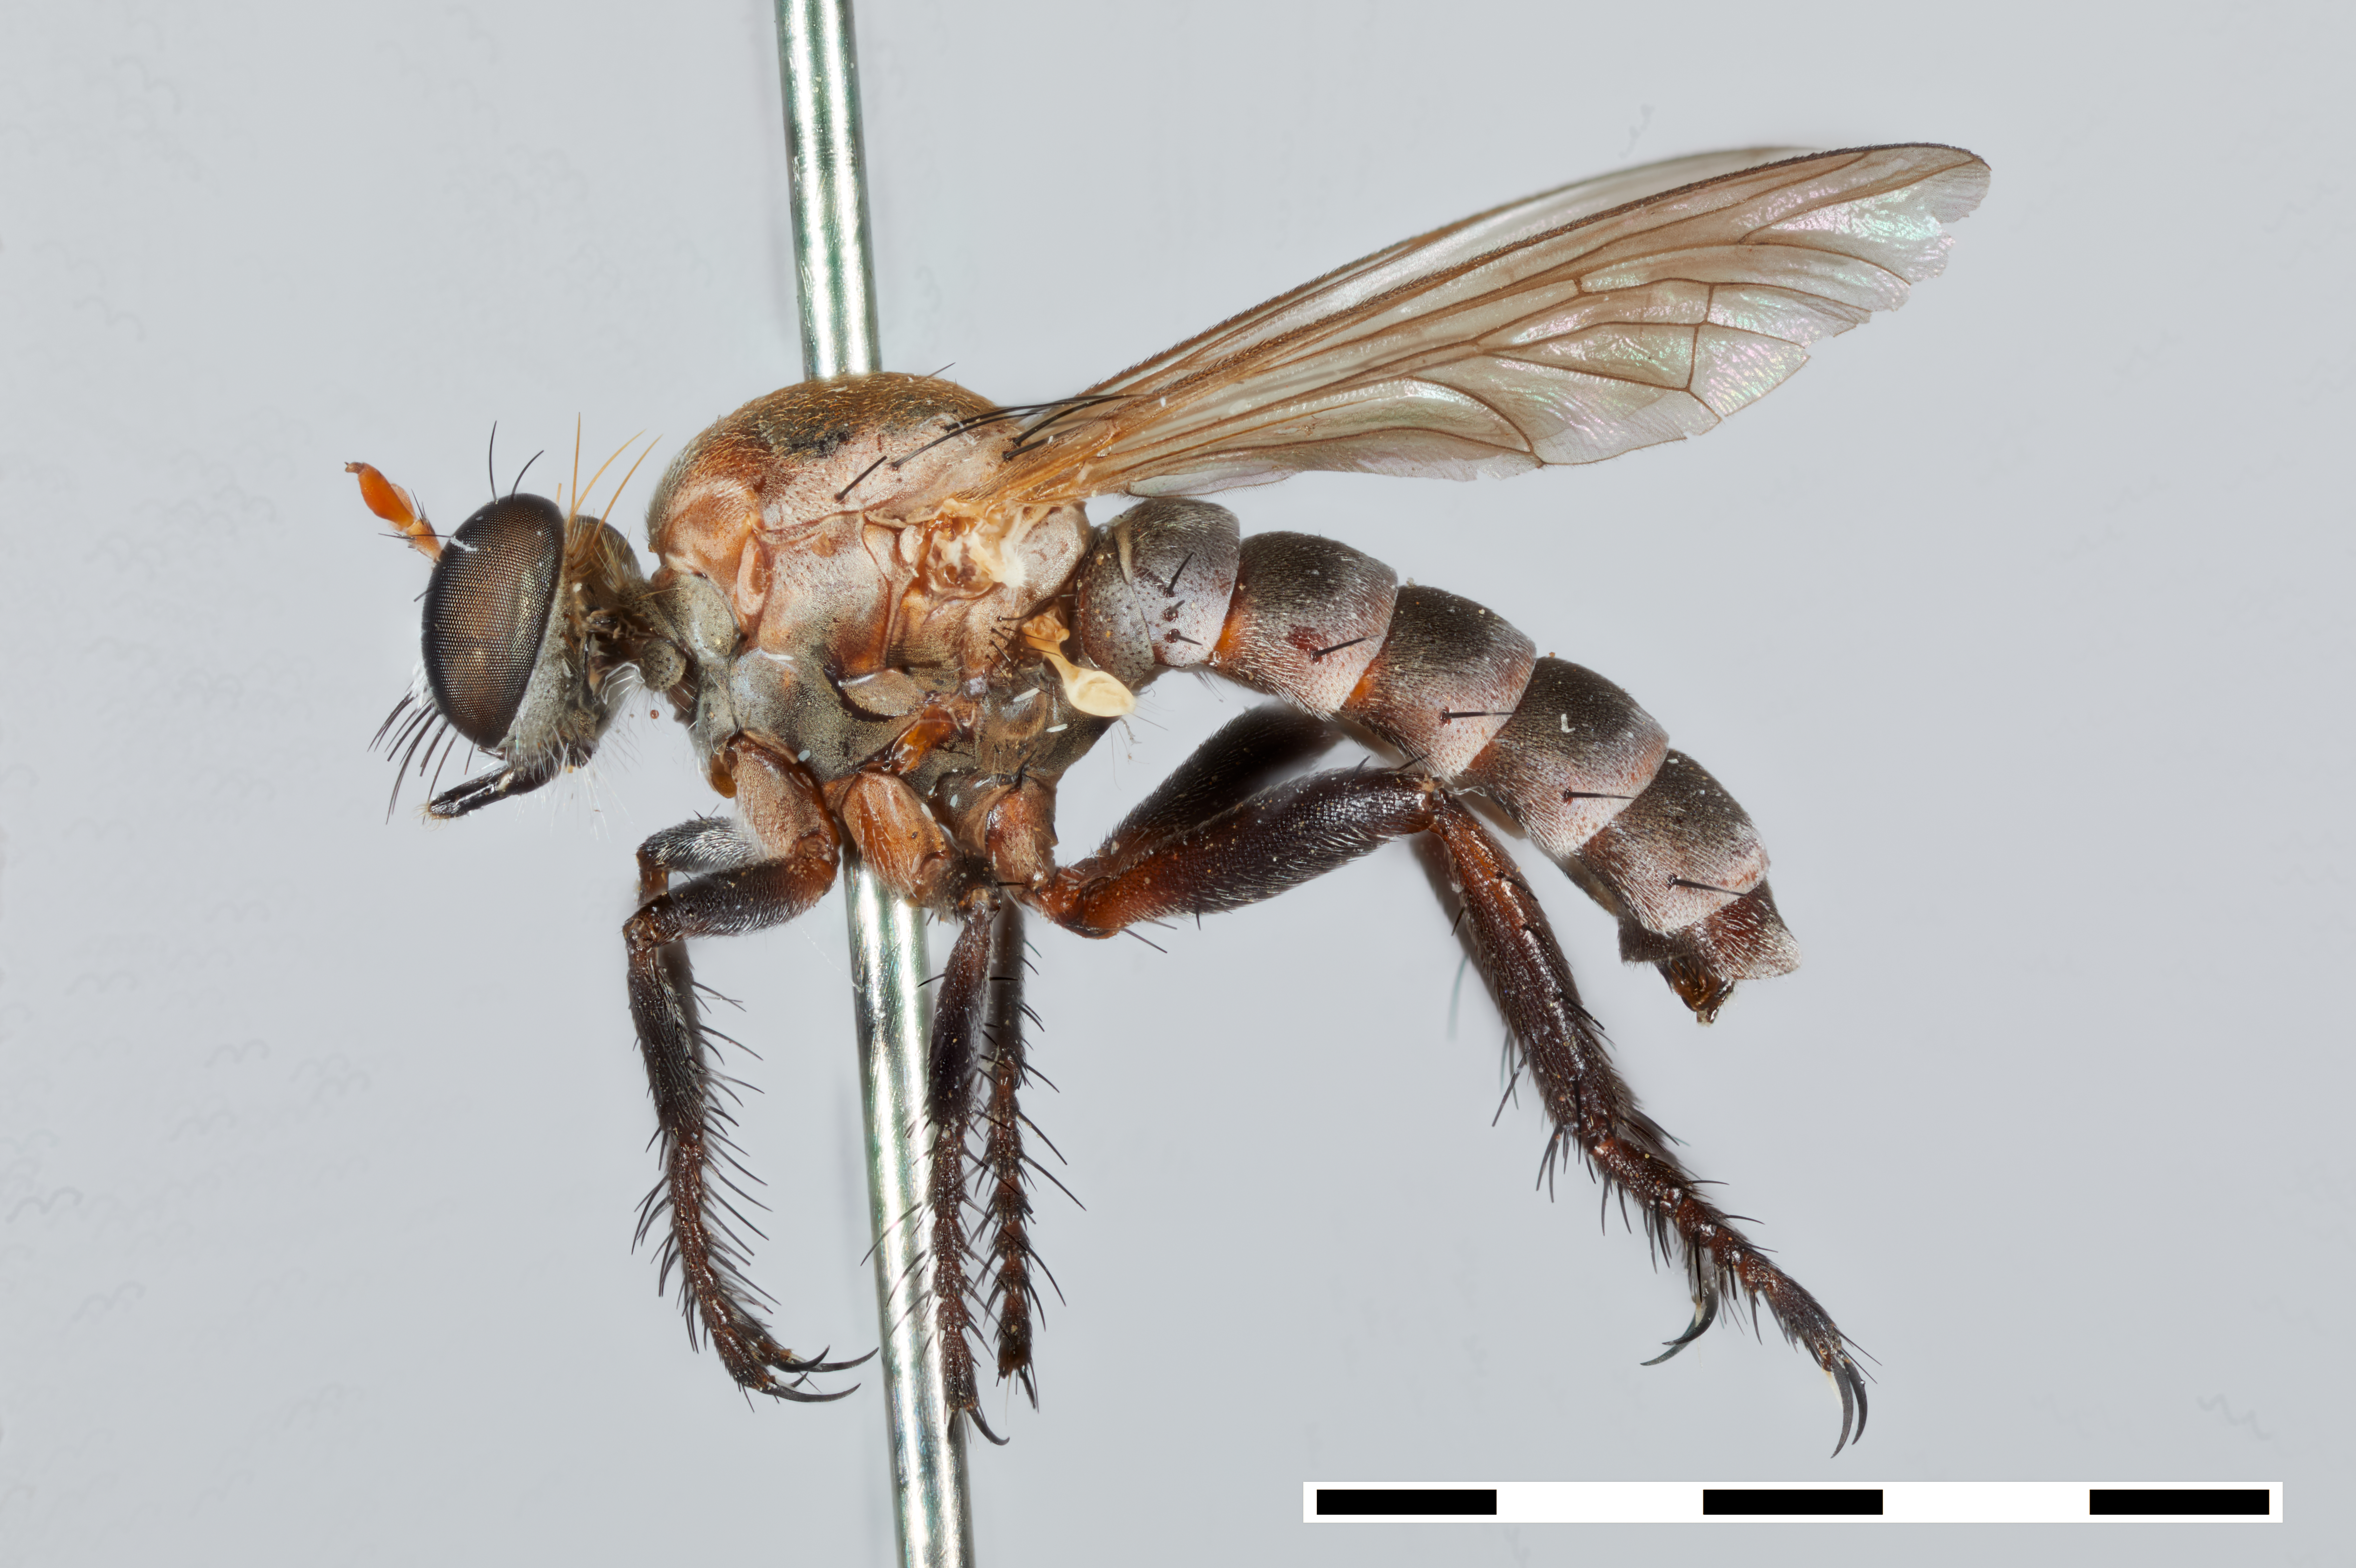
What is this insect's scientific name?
Anypodetus arachnoides
